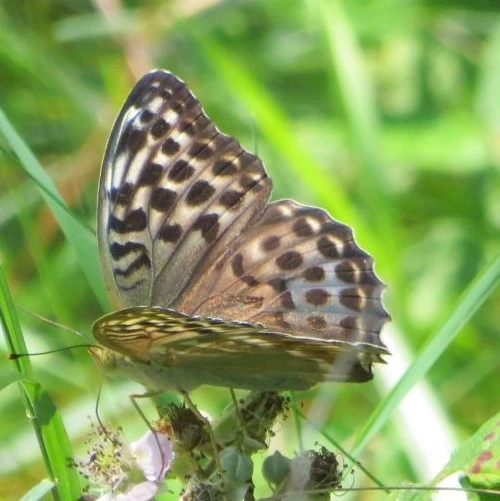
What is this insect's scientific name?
Argynnis paphia
